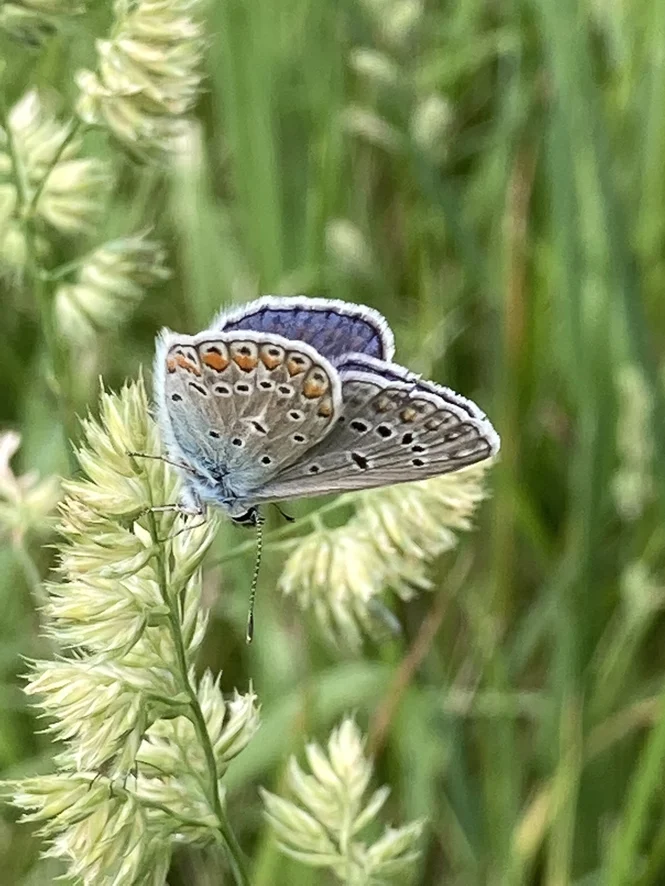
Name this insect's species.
Polyommatus icarus
